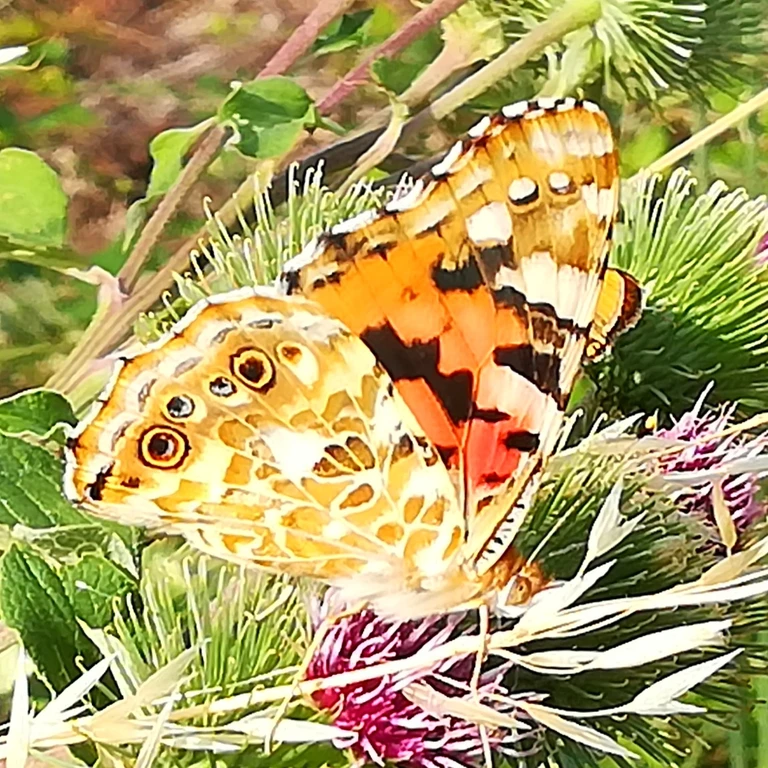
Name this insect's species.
Vanessa cardui
